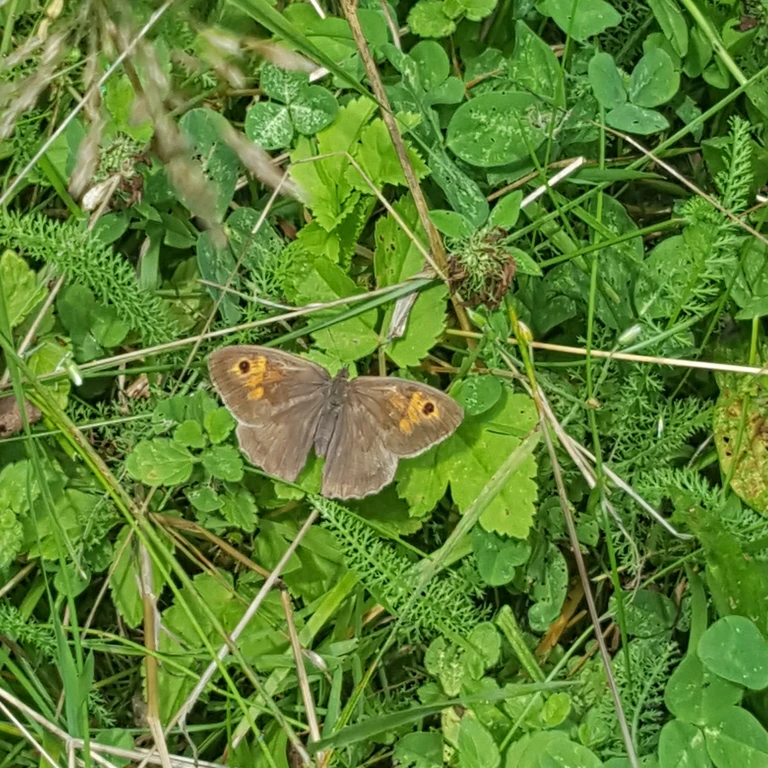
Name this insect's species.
Maniola jurtina
